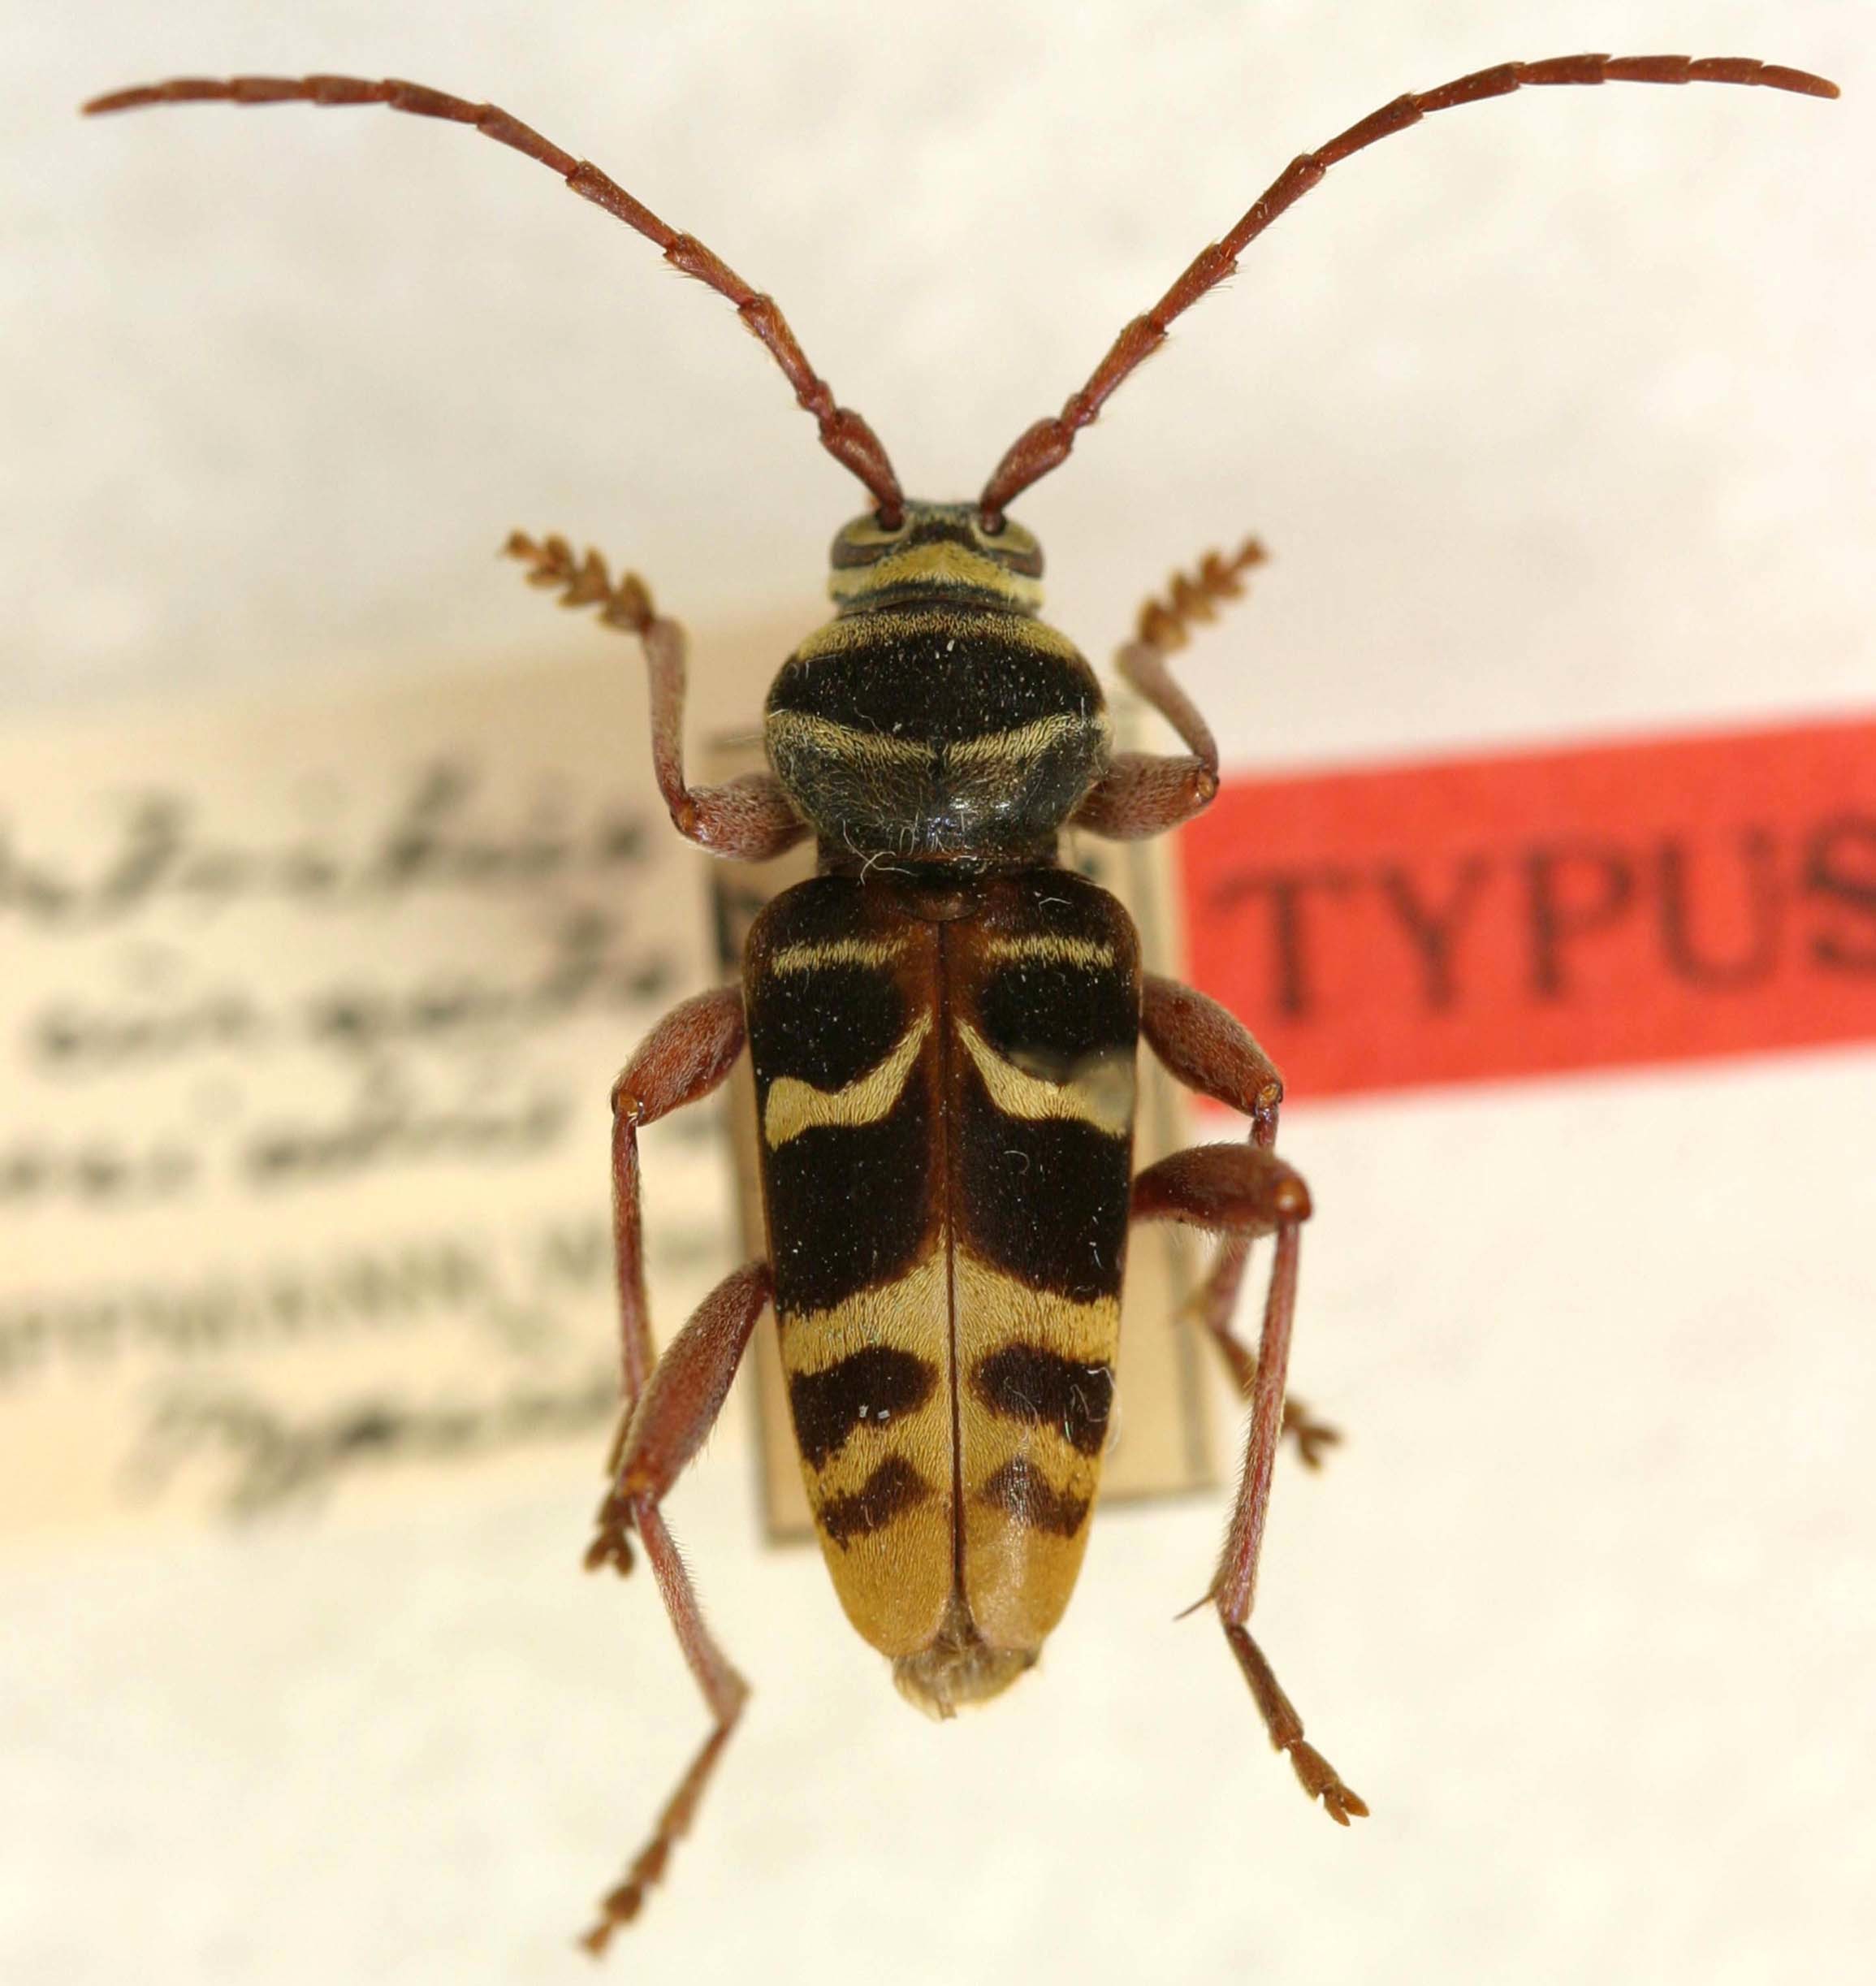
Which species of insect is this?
Plagionotus detritus
